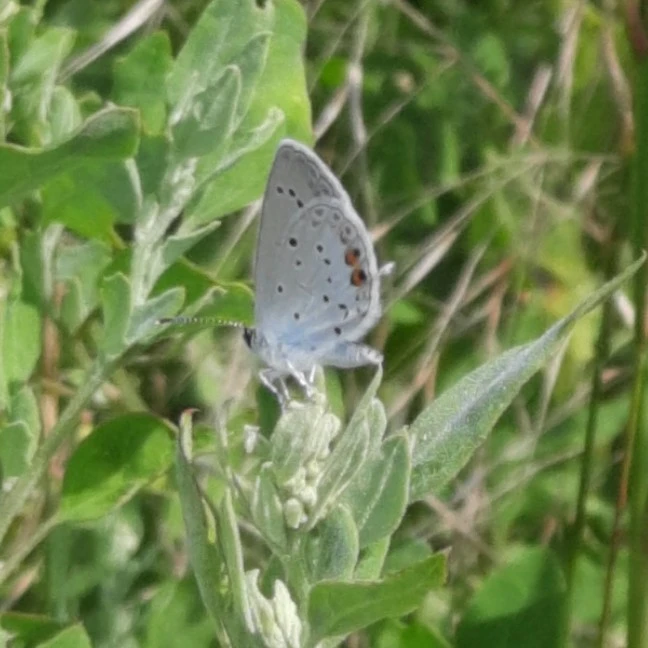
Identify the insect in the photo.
Cupido argiades (also Elkalyce argiades)
